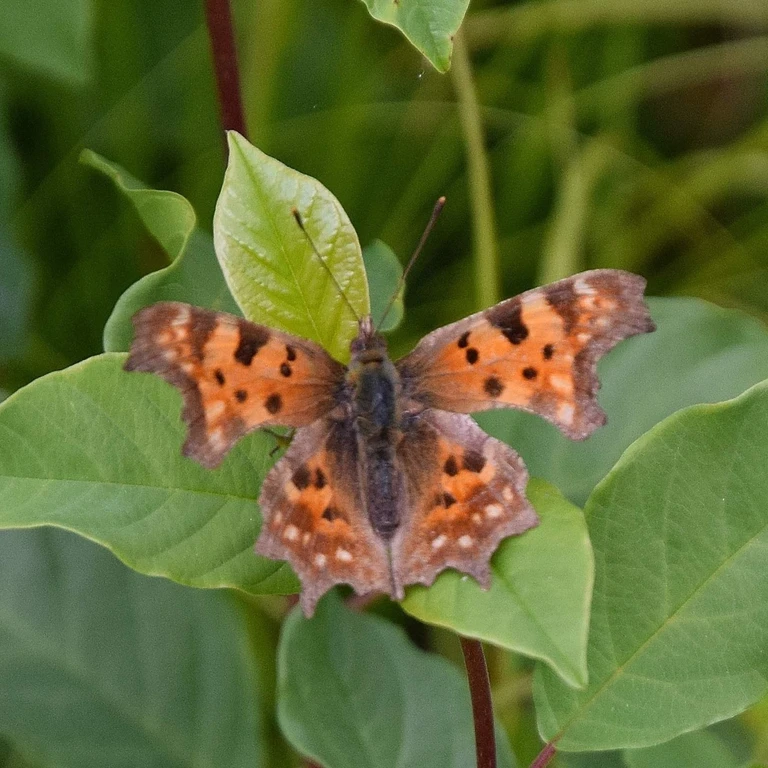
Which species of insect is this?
Polygonia c-album
